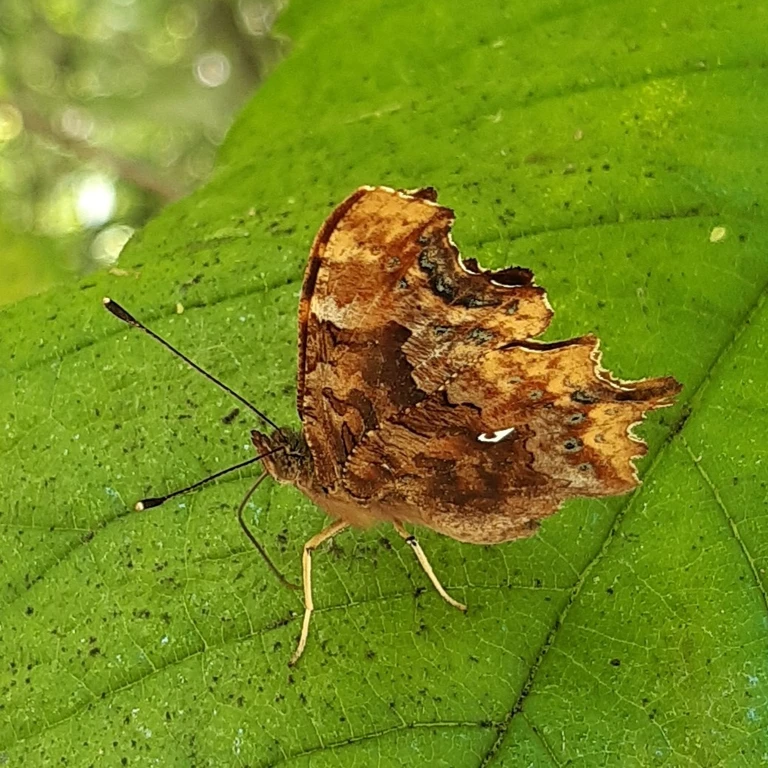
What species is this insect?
Polygonia c-album
